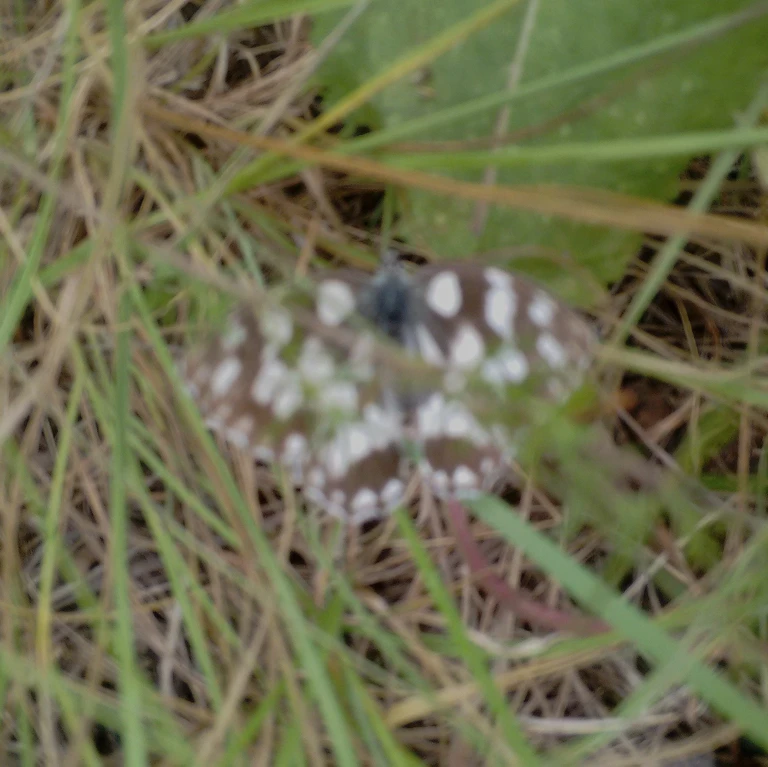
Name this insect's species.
Melanargia galathea
